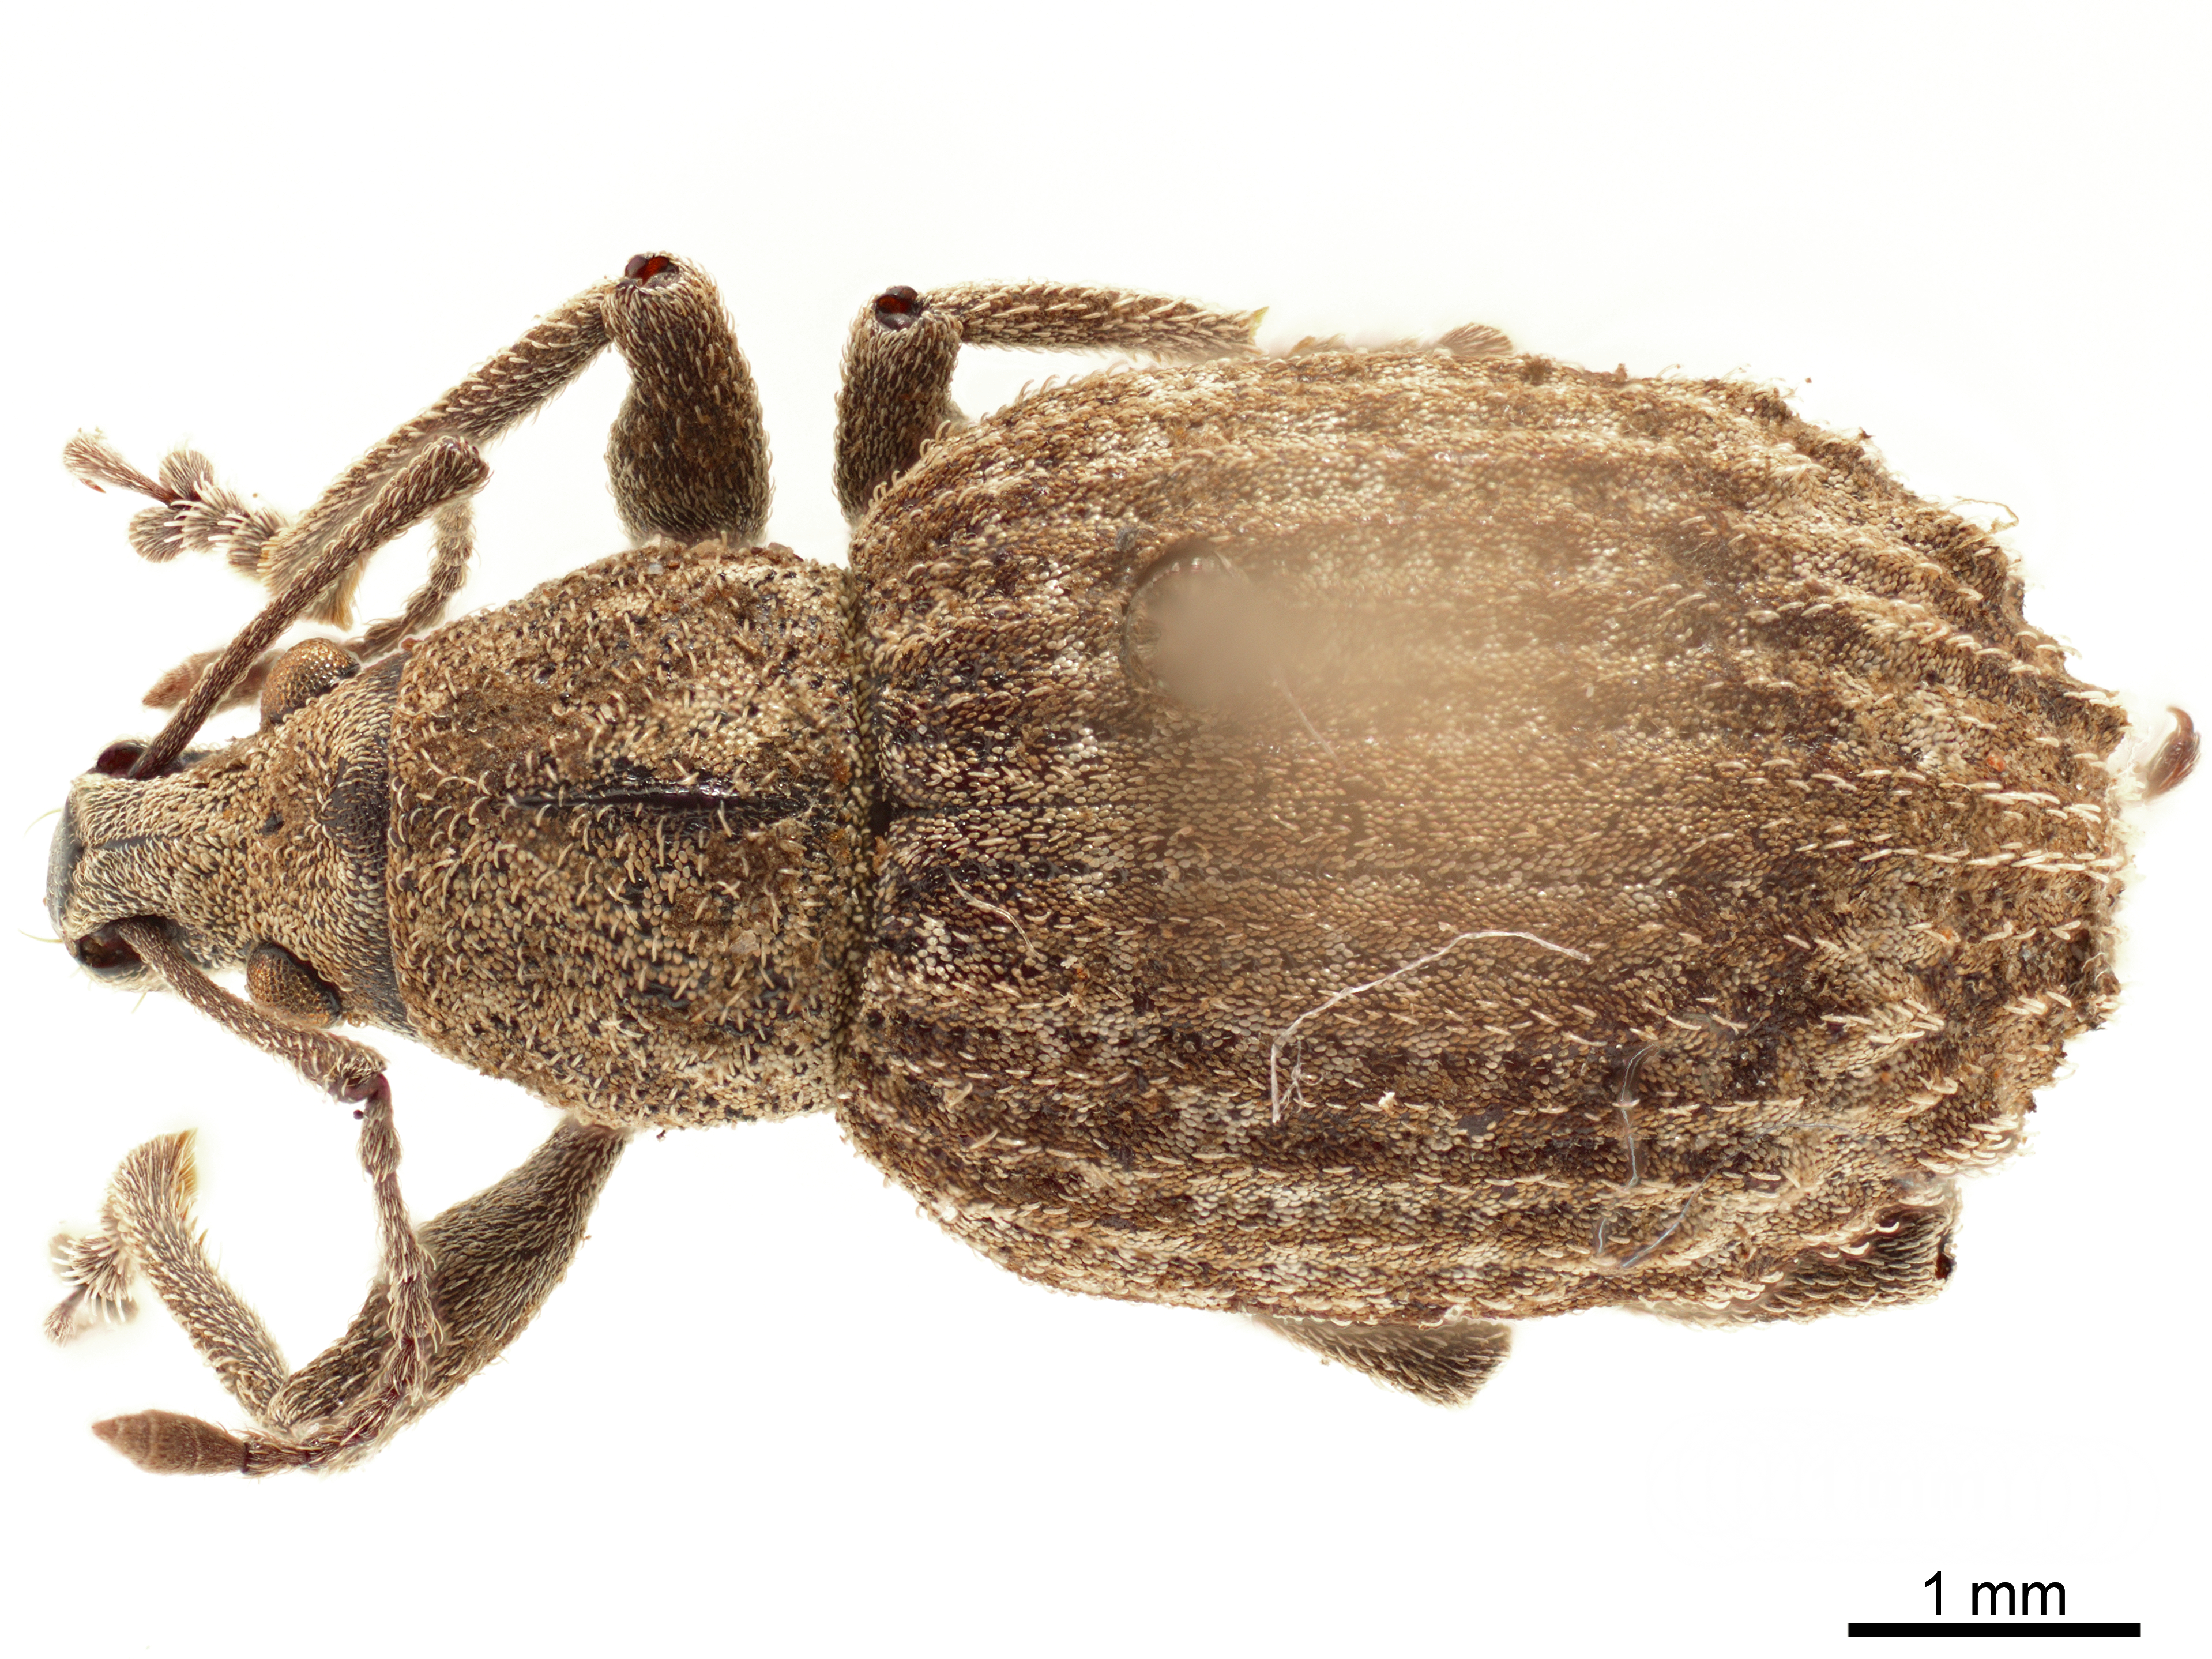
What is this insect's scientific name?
Phlyctinus callosus
